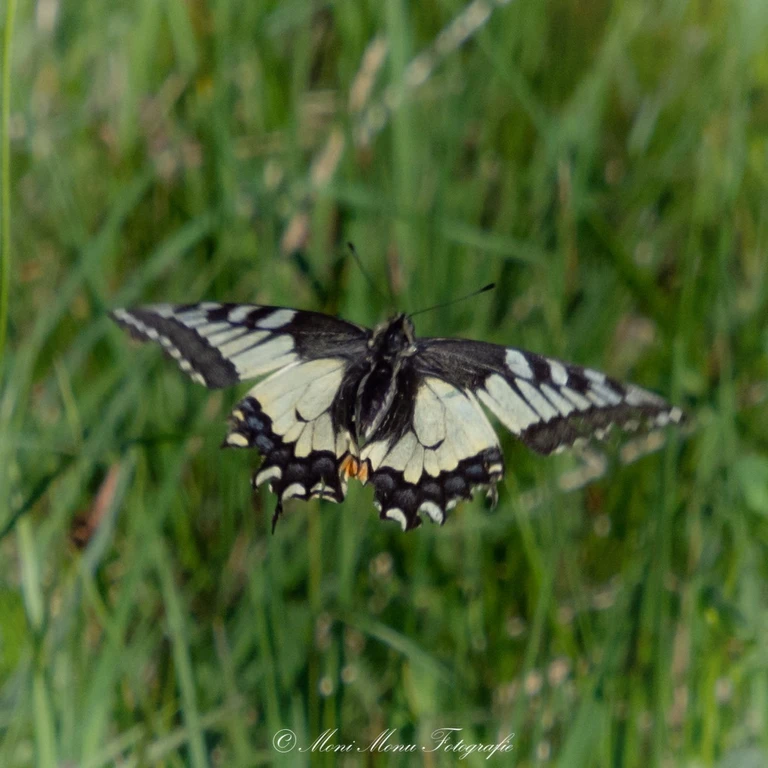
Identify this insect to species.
Papilio machaon
